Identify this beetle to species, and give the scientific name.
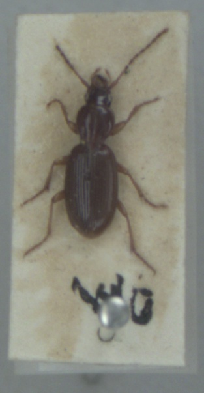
Stomis pumicatus
